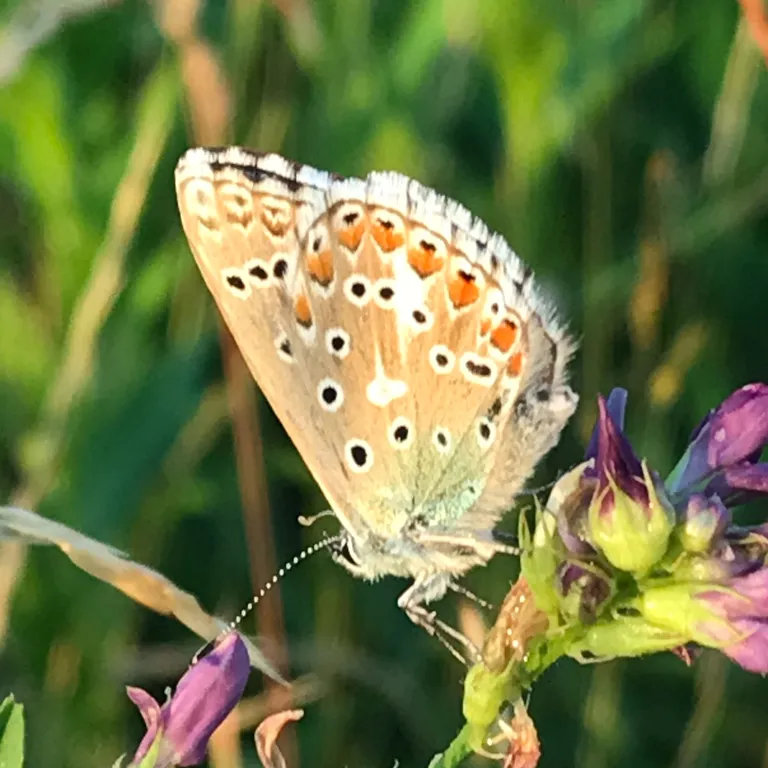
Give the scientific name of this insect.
Lysandra bellargus
